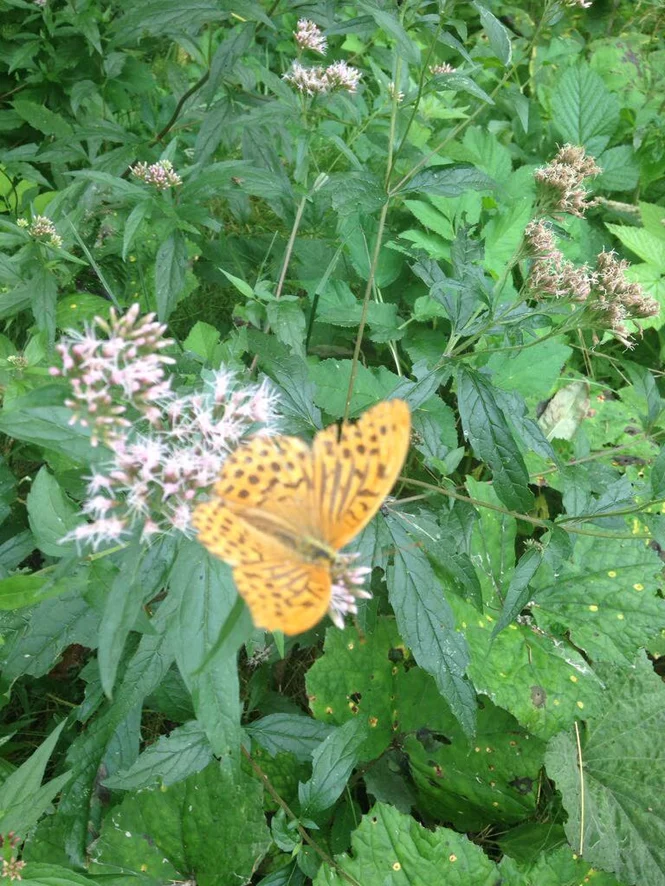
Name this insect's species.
Argynnis paphia
